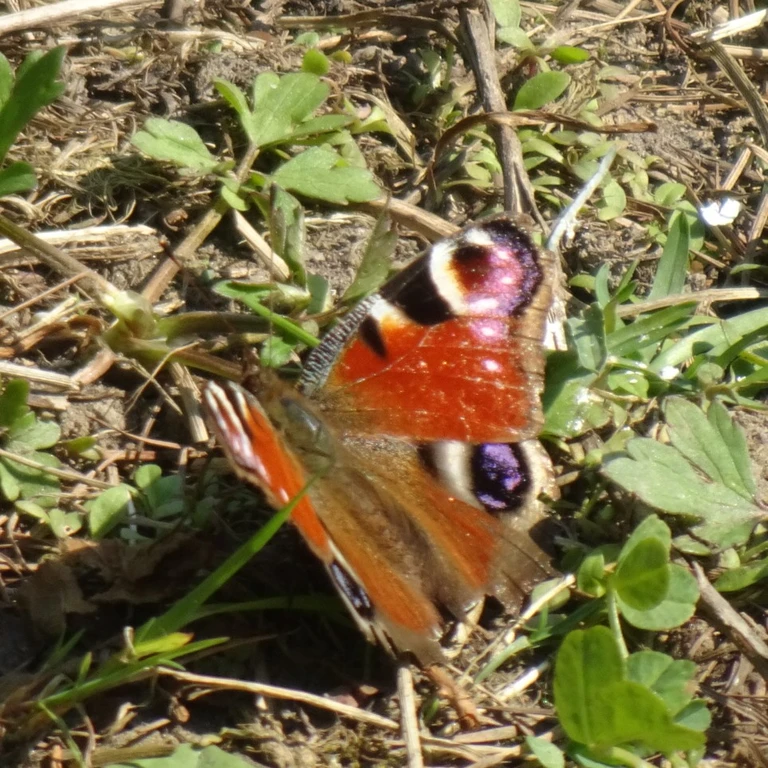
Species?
Aglais io
